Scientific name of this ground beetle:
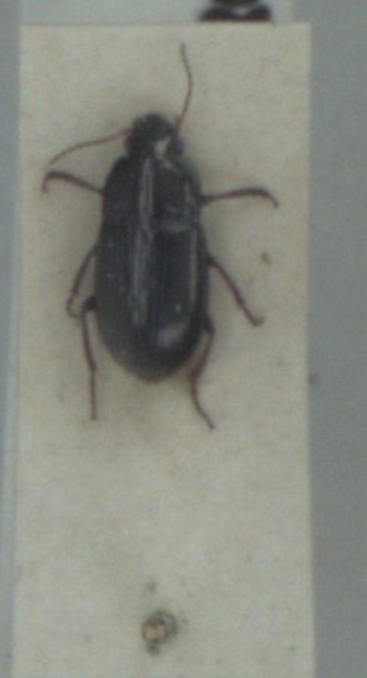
Amara tibialis
